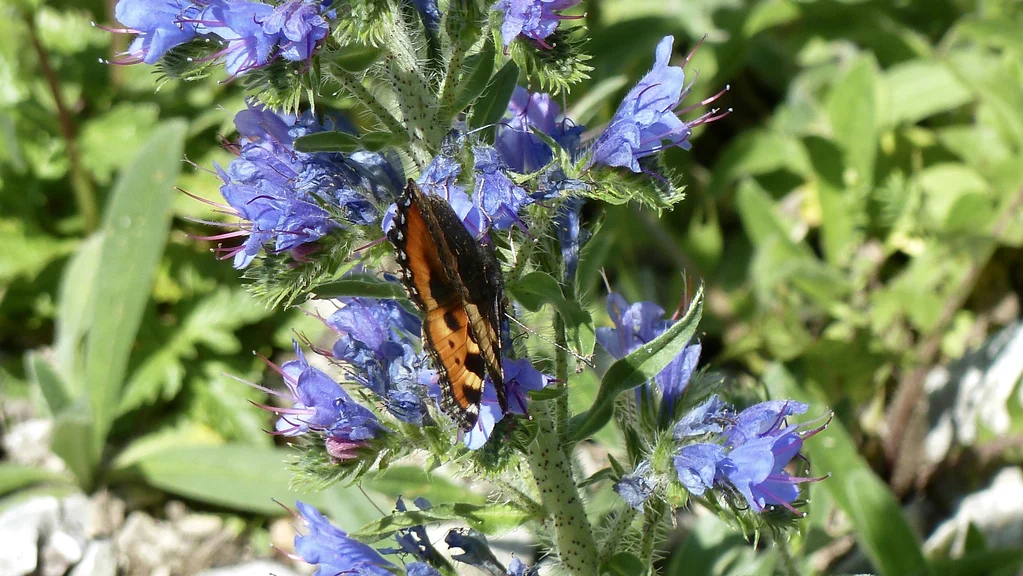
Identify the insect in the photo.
Aglais urticae
